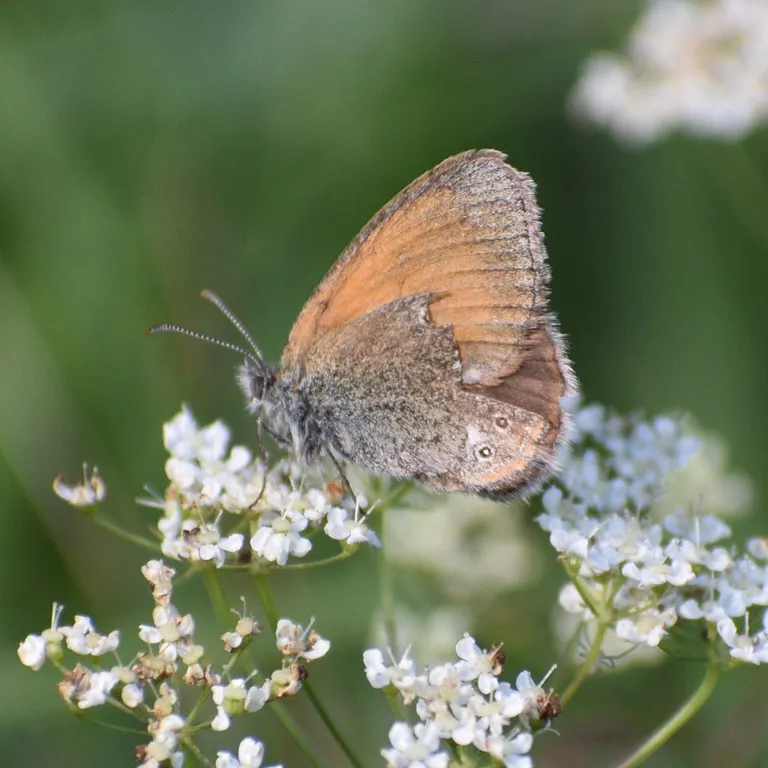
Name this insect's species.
Coenonympha glycerion (also Coenonympha iphis)
